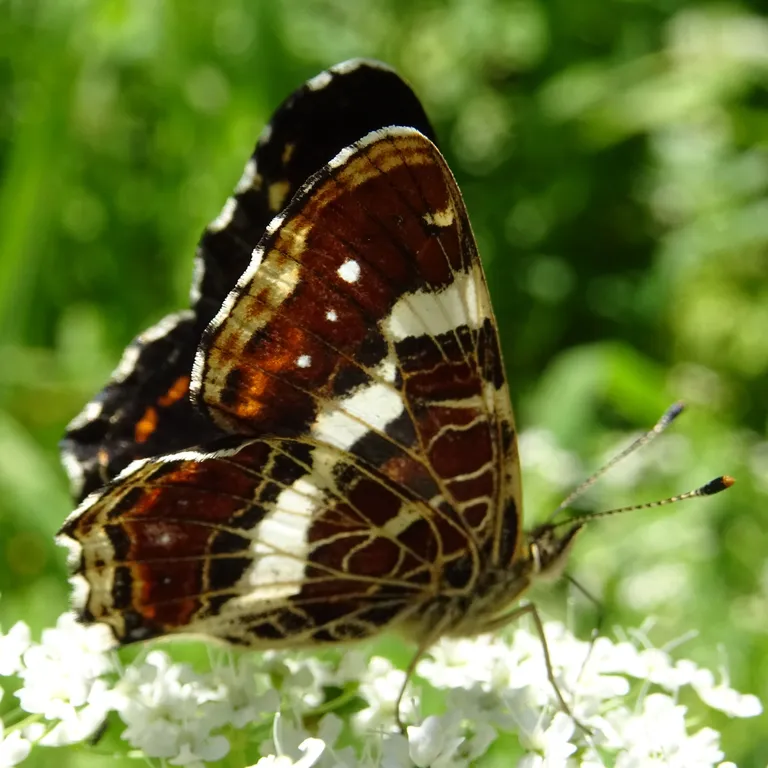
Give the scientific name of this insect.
Araschnia levana
